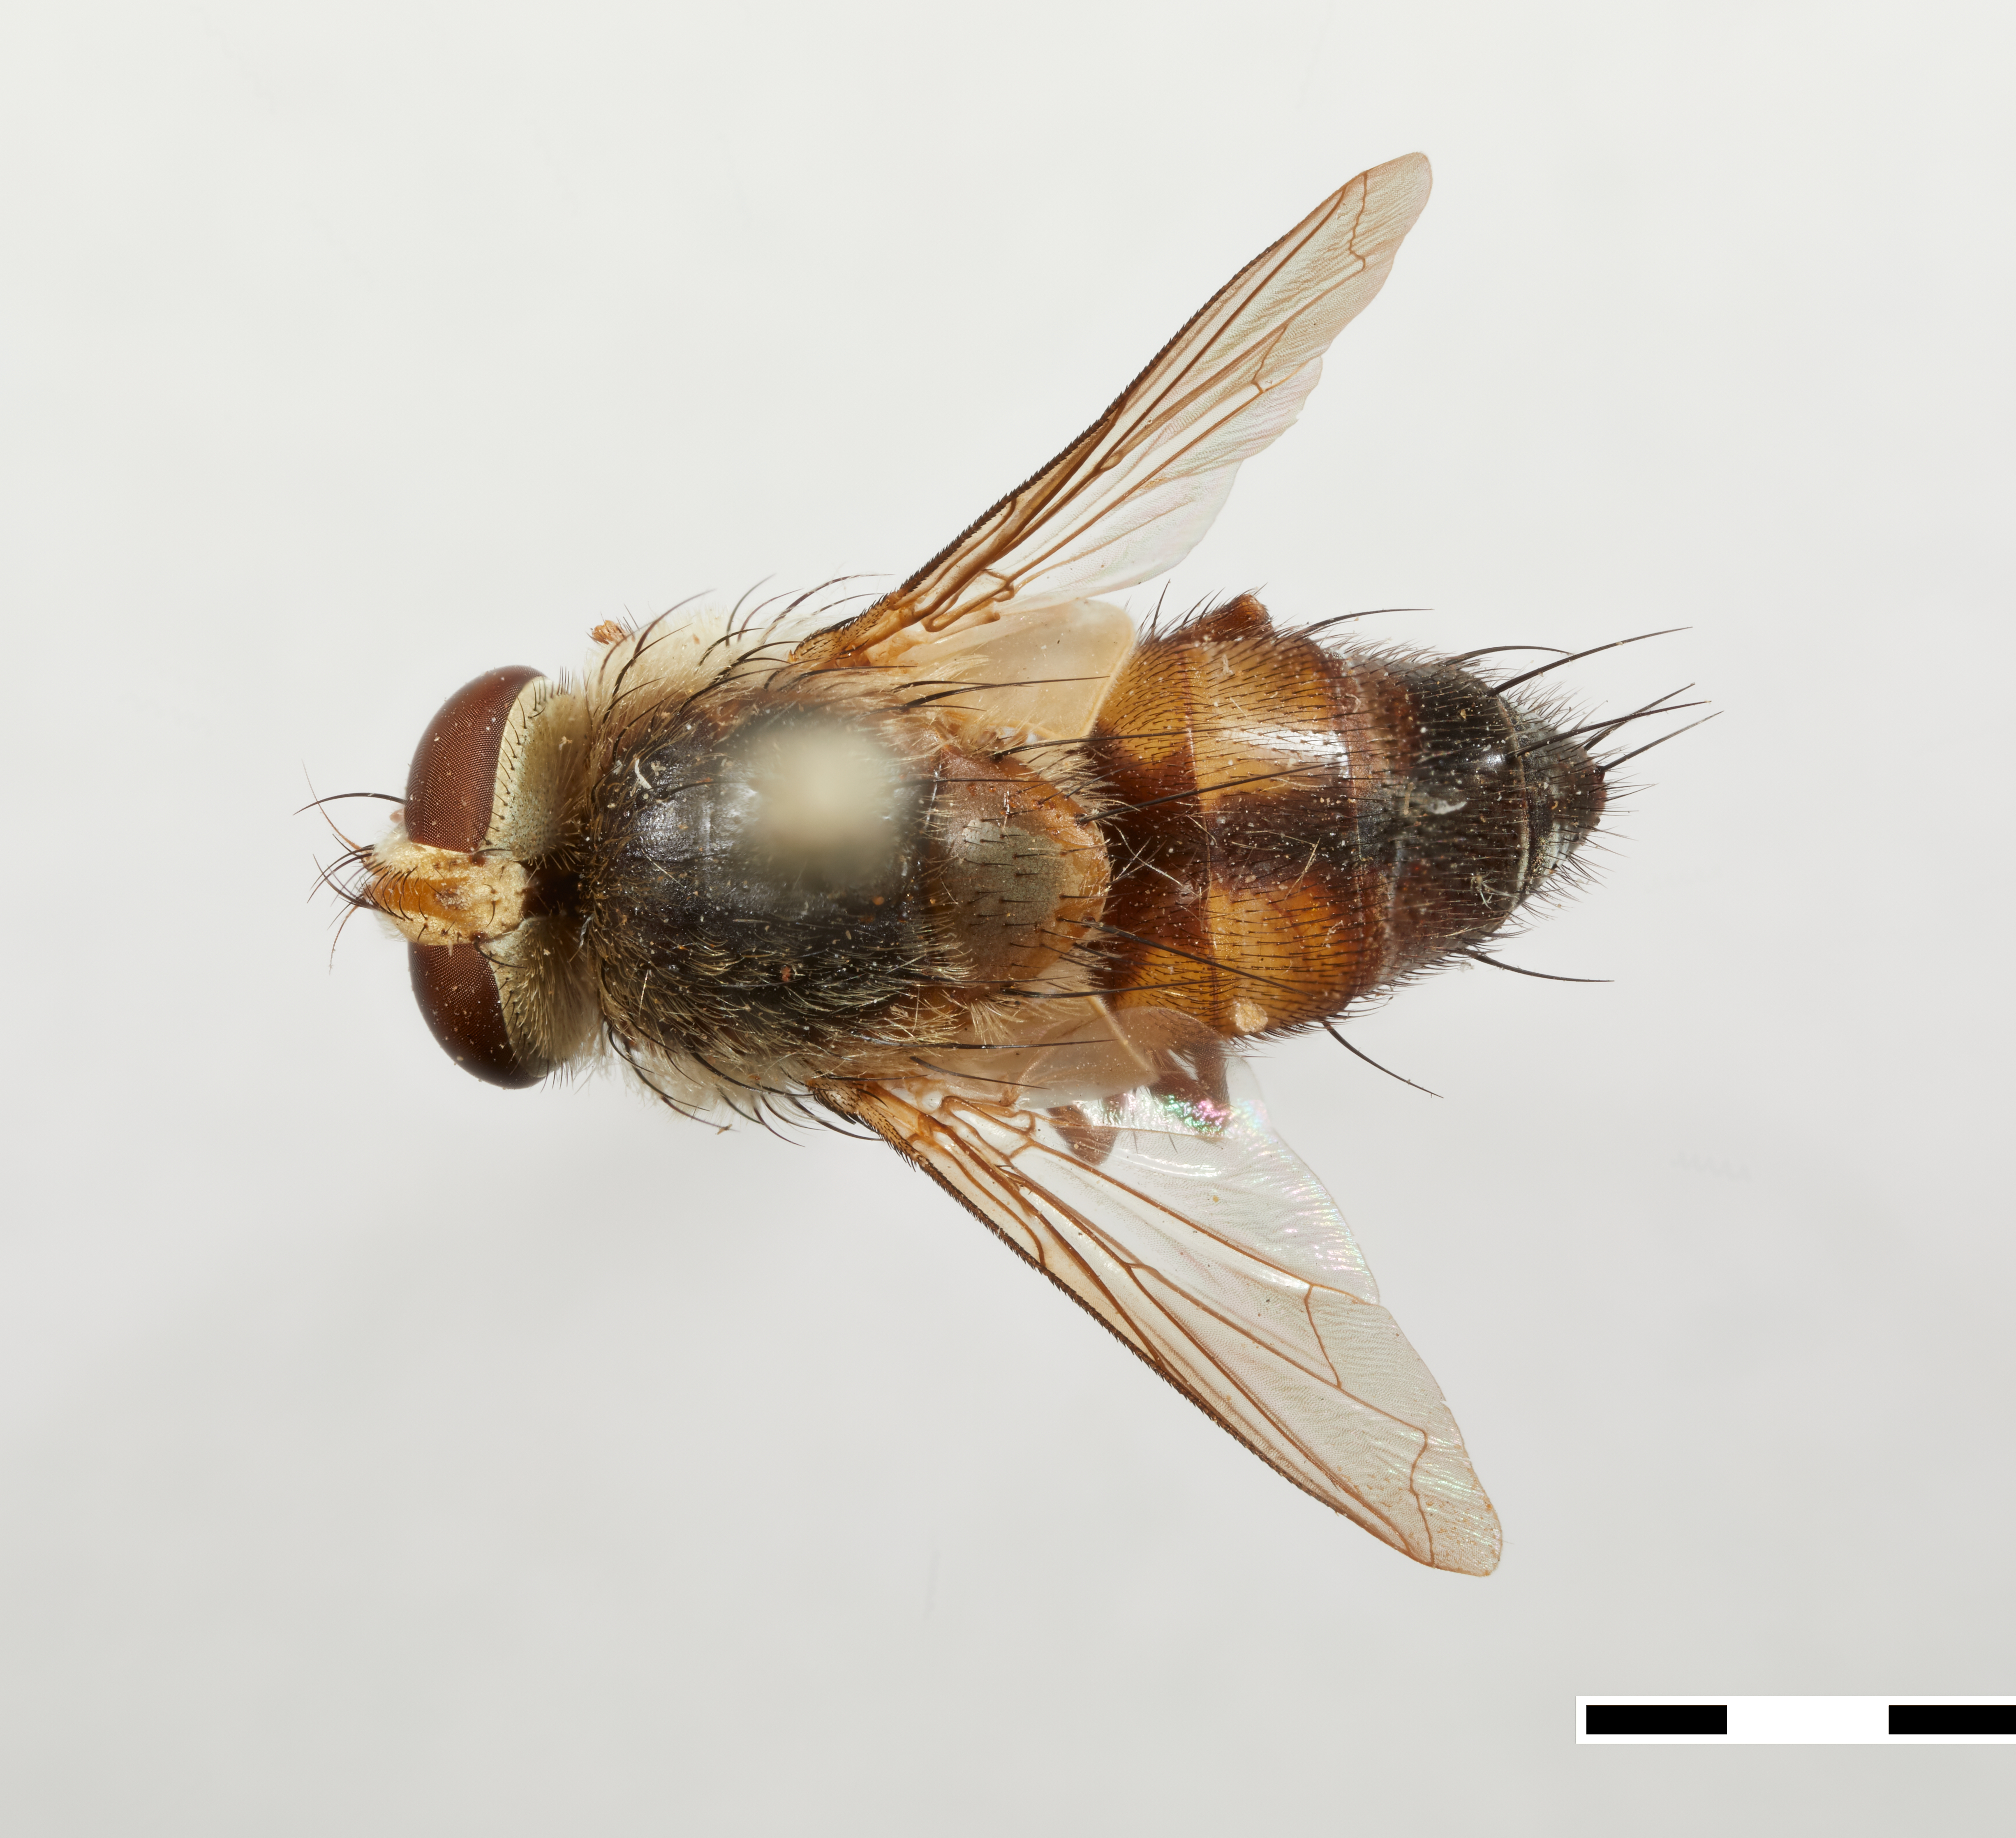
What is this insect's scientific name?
Comatacta nautlana
